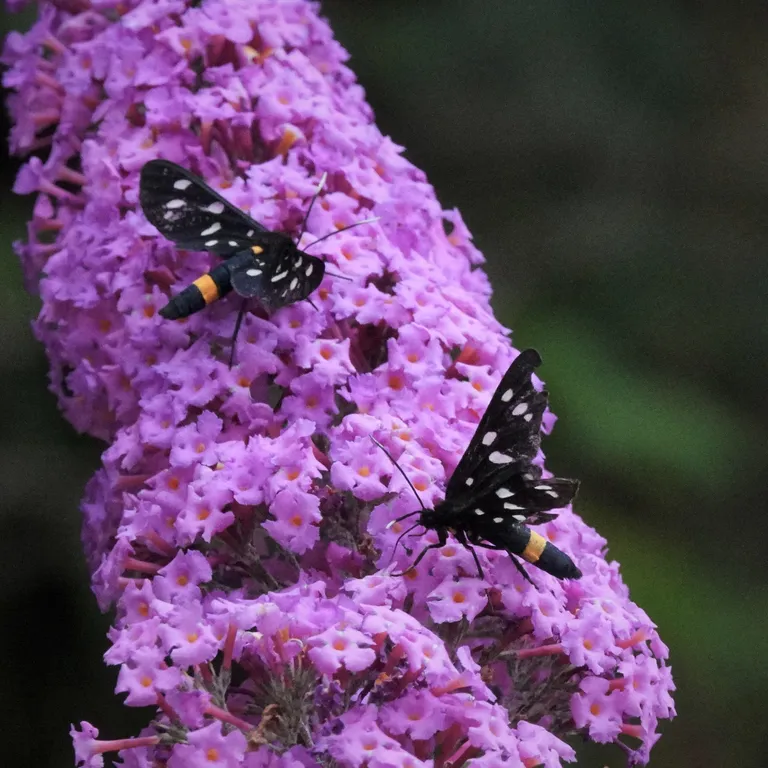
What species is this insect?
Amata phegea
